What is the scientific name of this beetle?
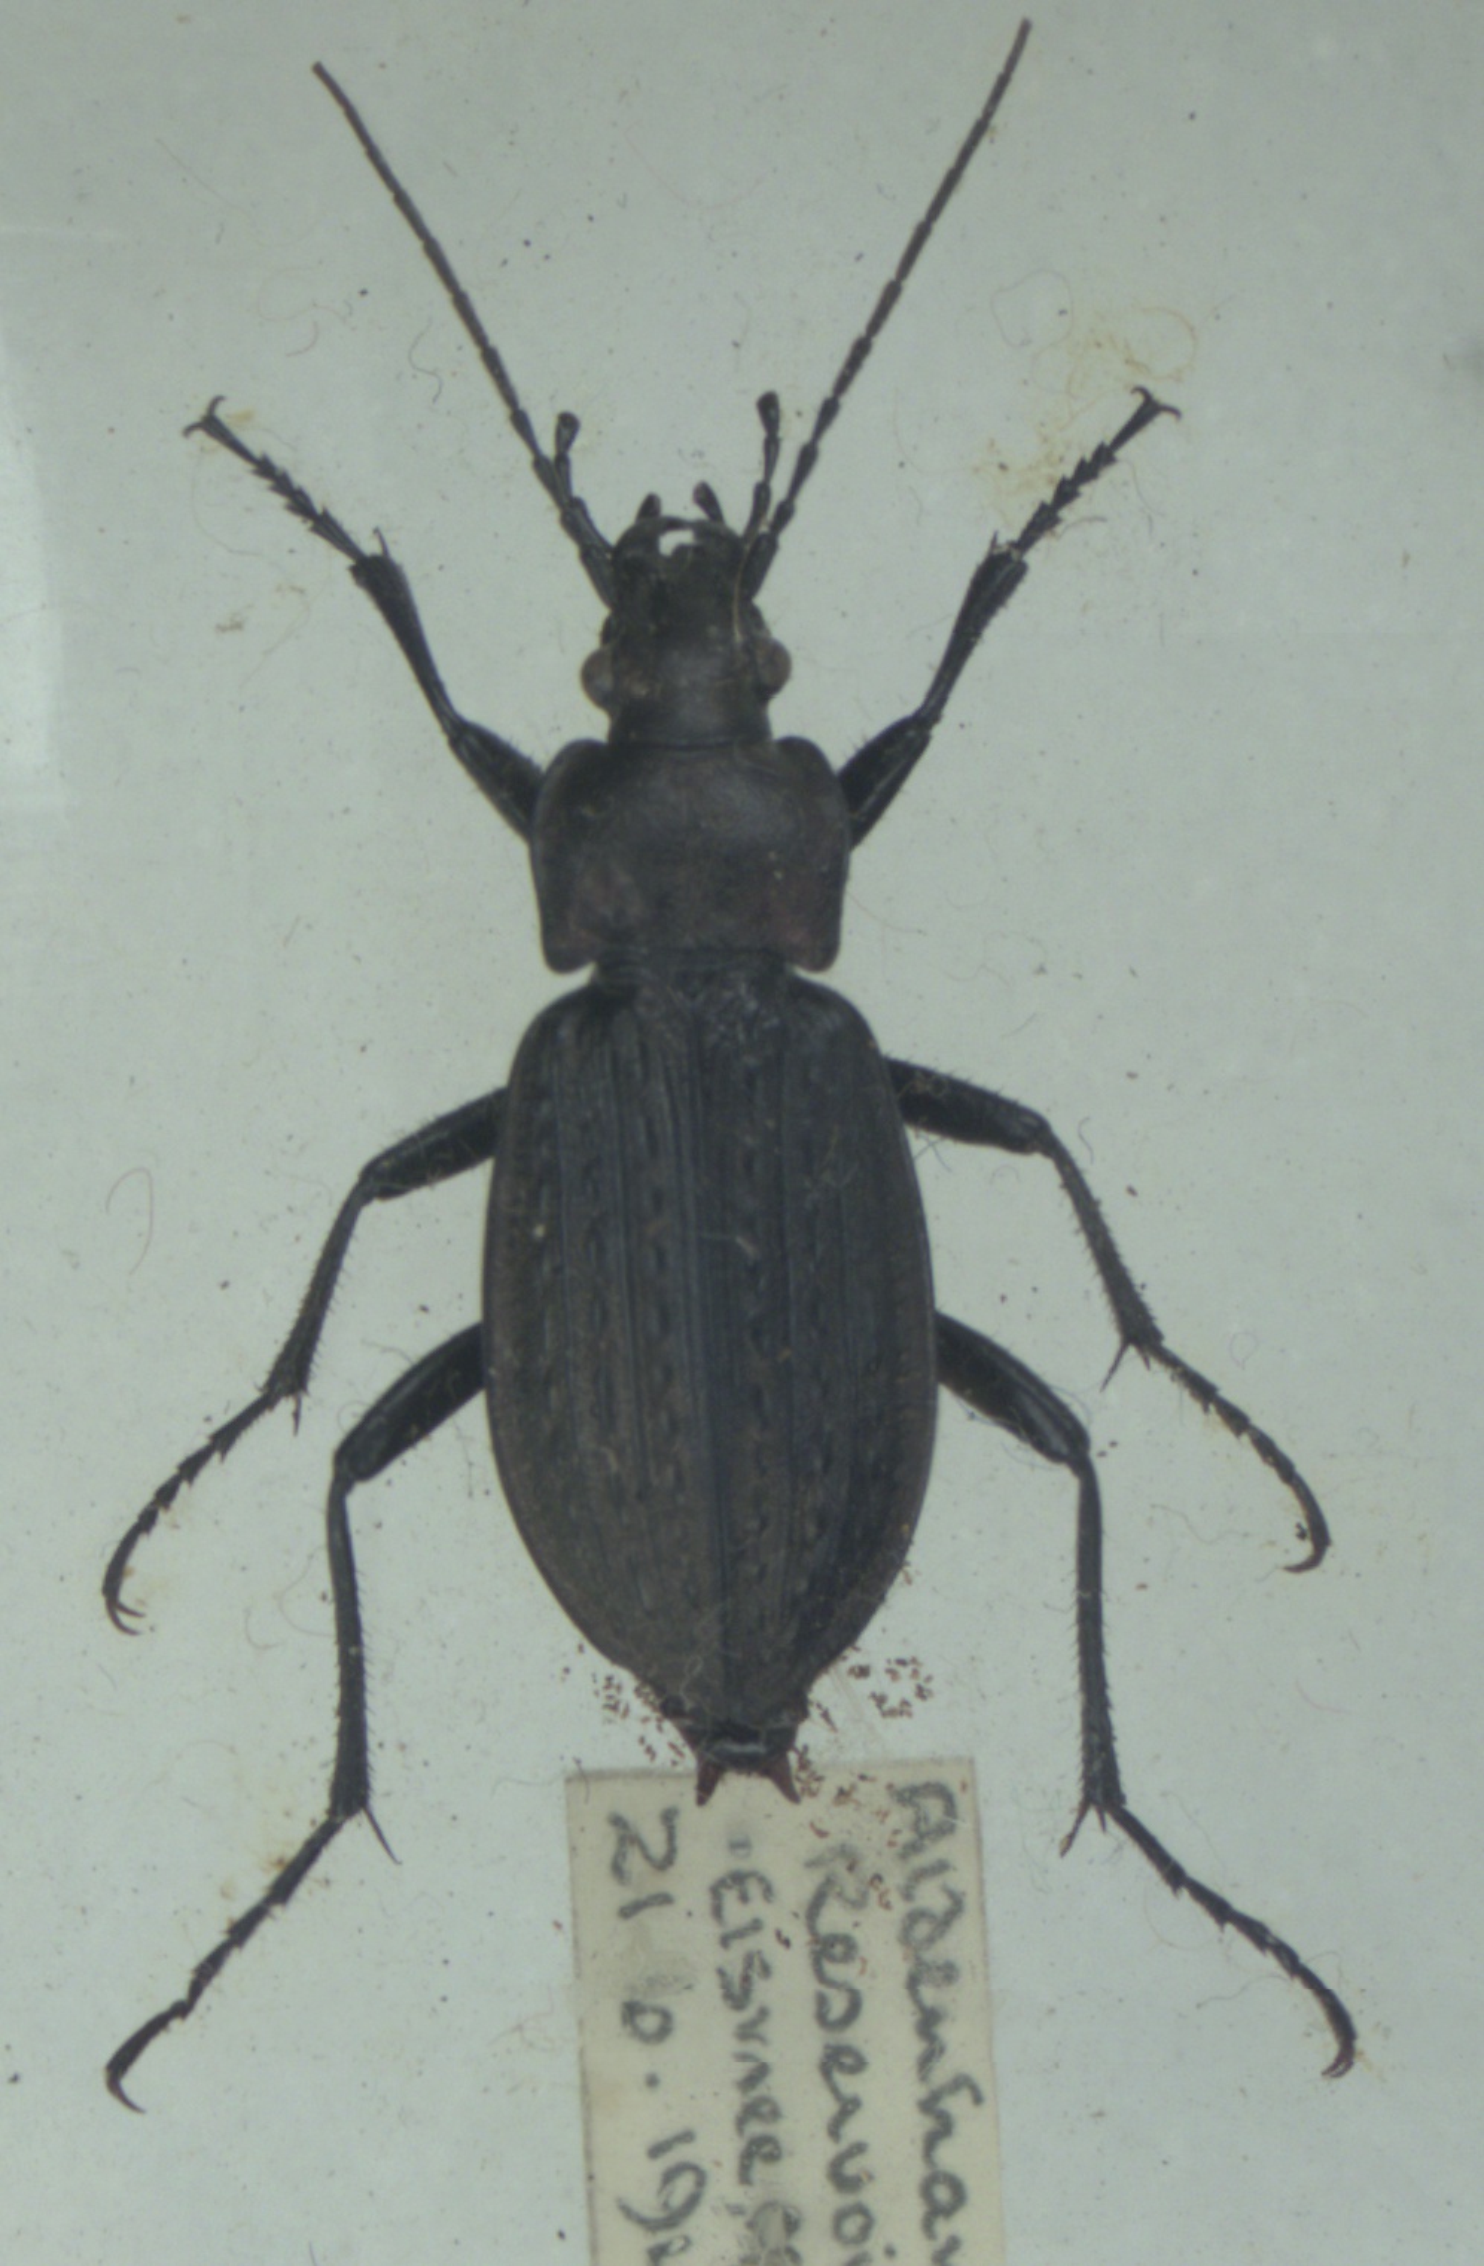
Carabus granulatus
